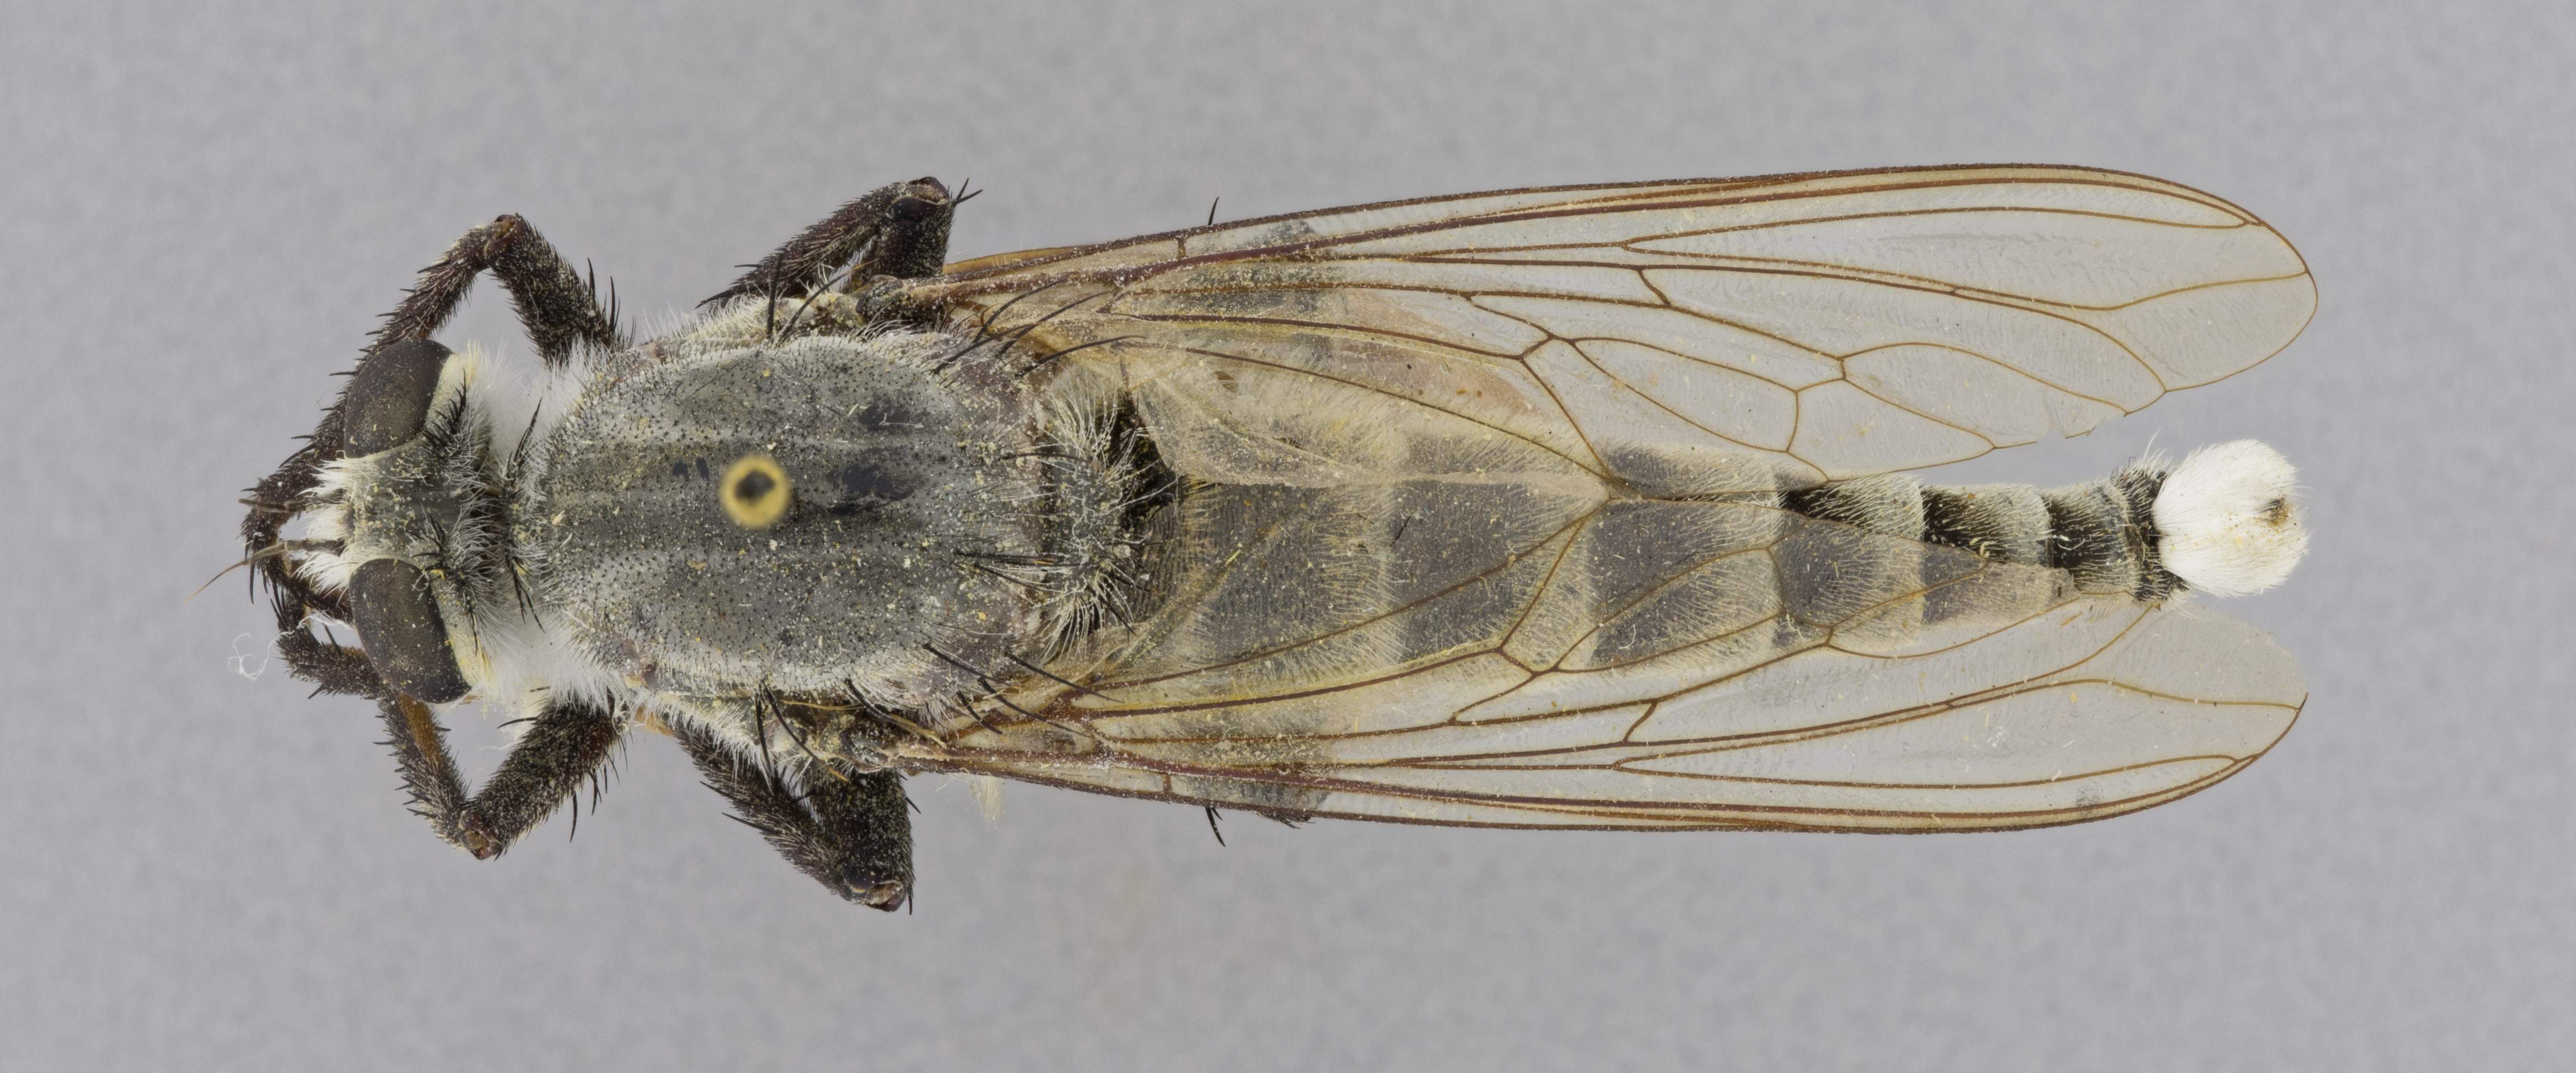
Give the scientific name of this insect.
Promachus princeps
